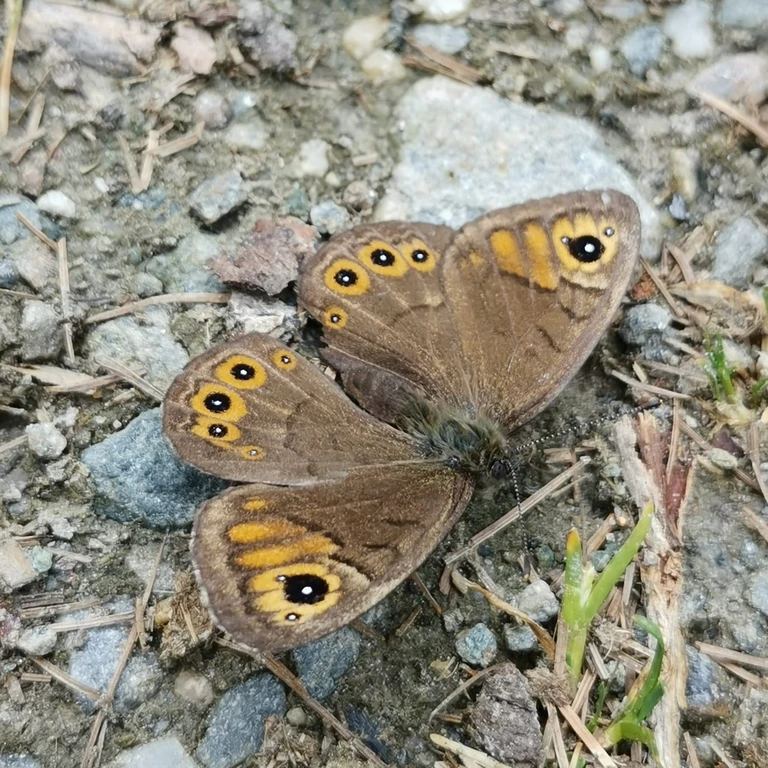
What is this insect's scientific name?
Lasiommata petropolitana (also Pararge petropolitana)
